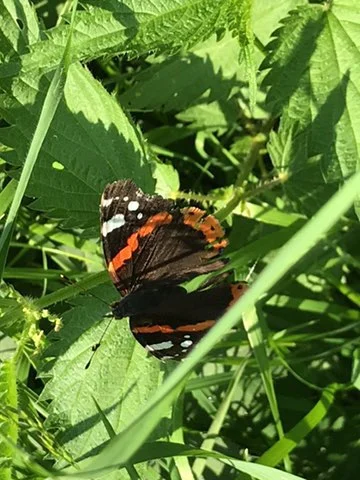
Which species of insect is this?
Vanessa atalanta
